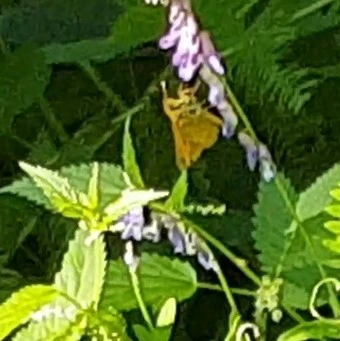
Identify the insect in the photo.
Ochlodes sylvanus (also Ochlodes venata)
